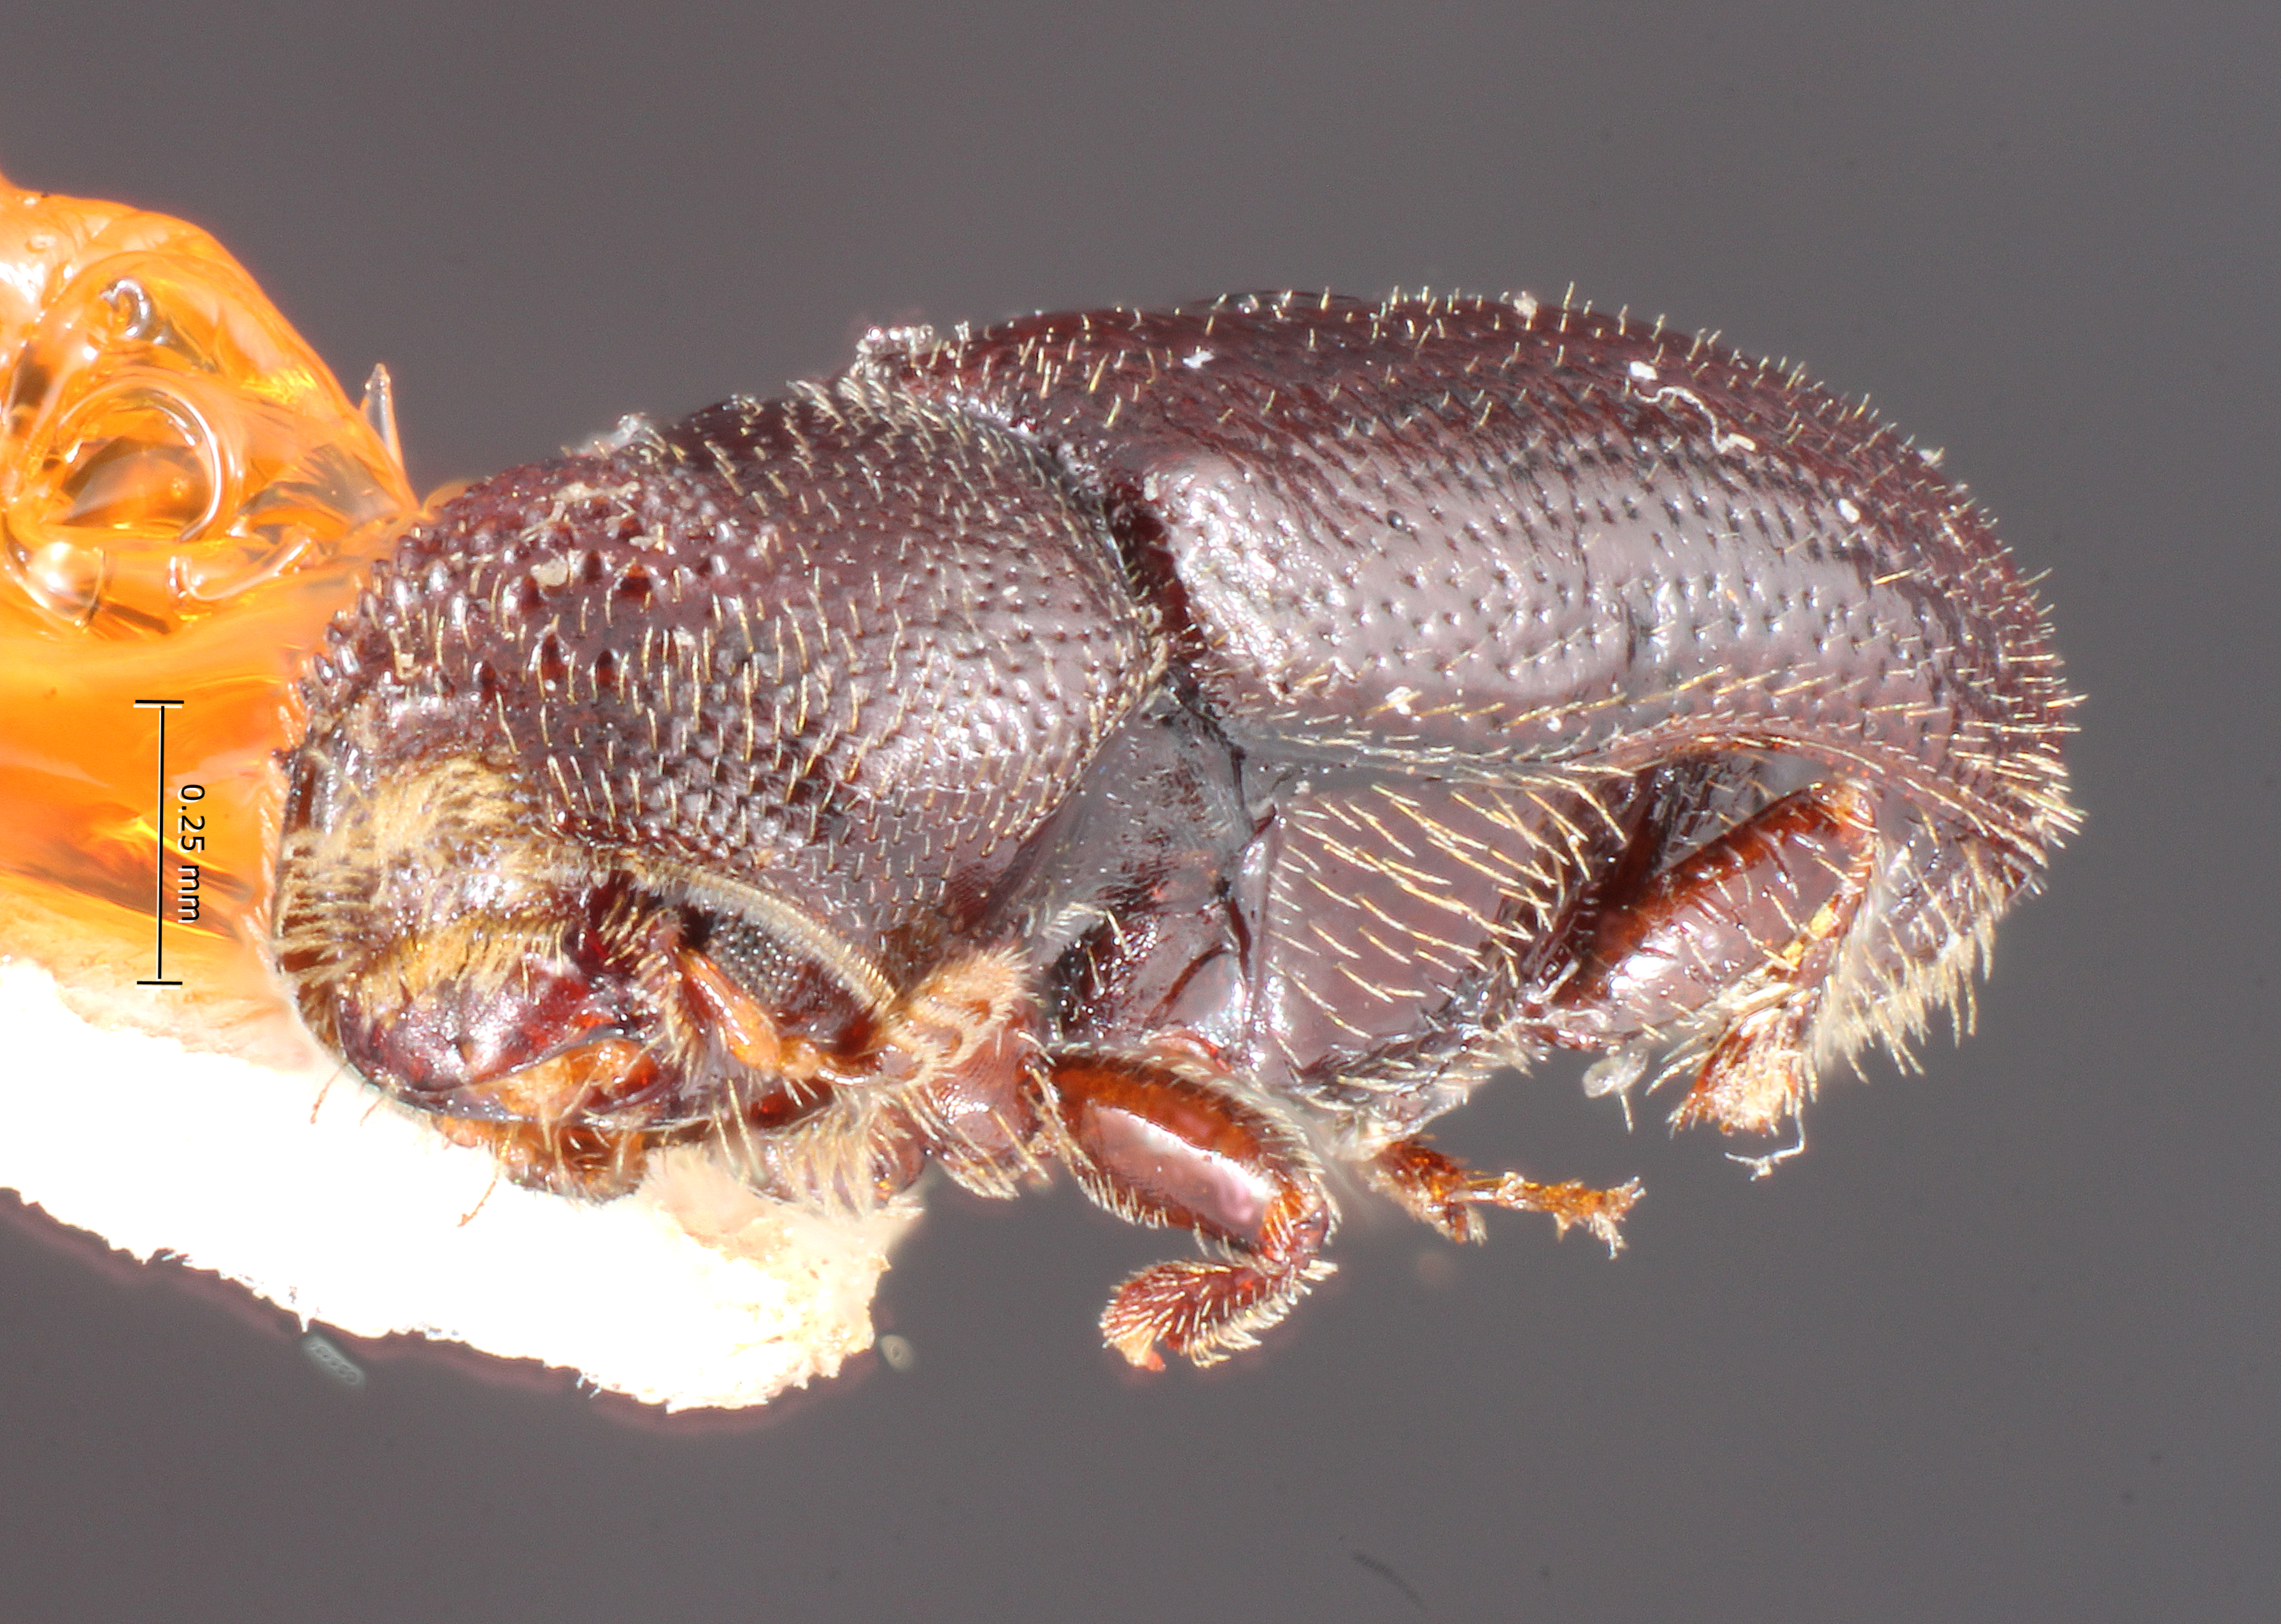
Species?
Pityophthorus artifex
